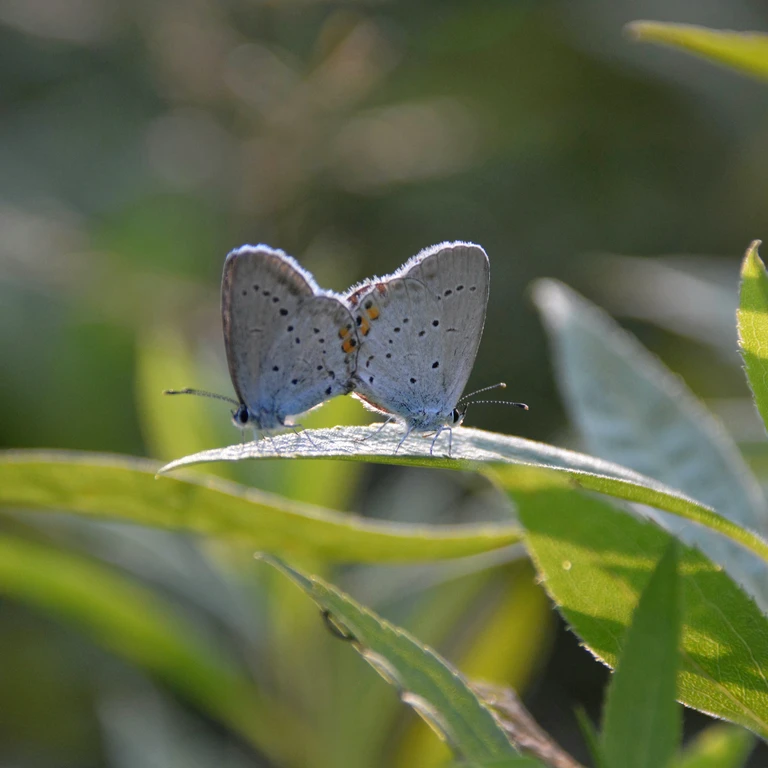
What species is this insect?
Cupido argiades (also Elkalyce argiades)
